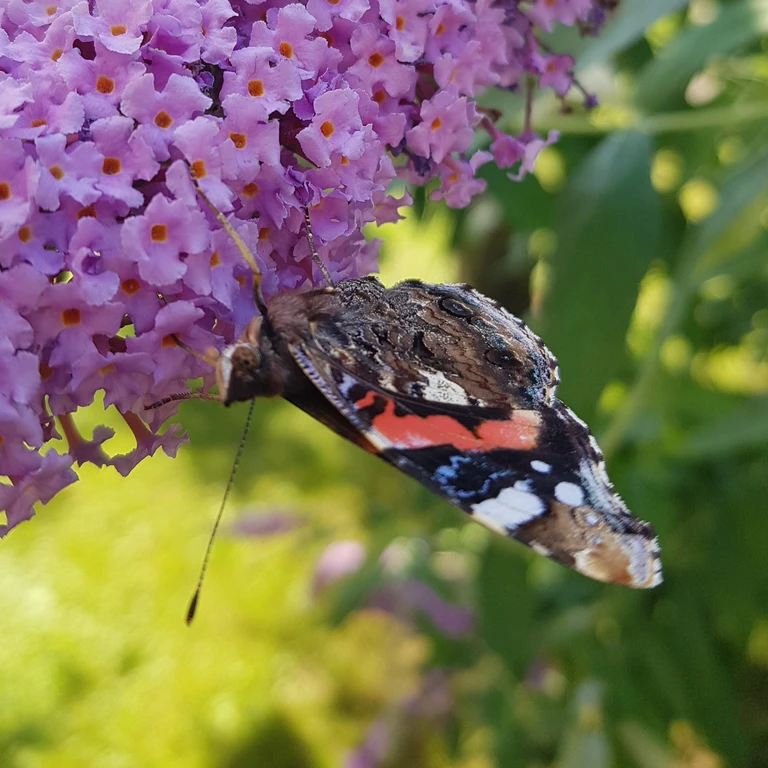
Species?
Vanessa atalanta
